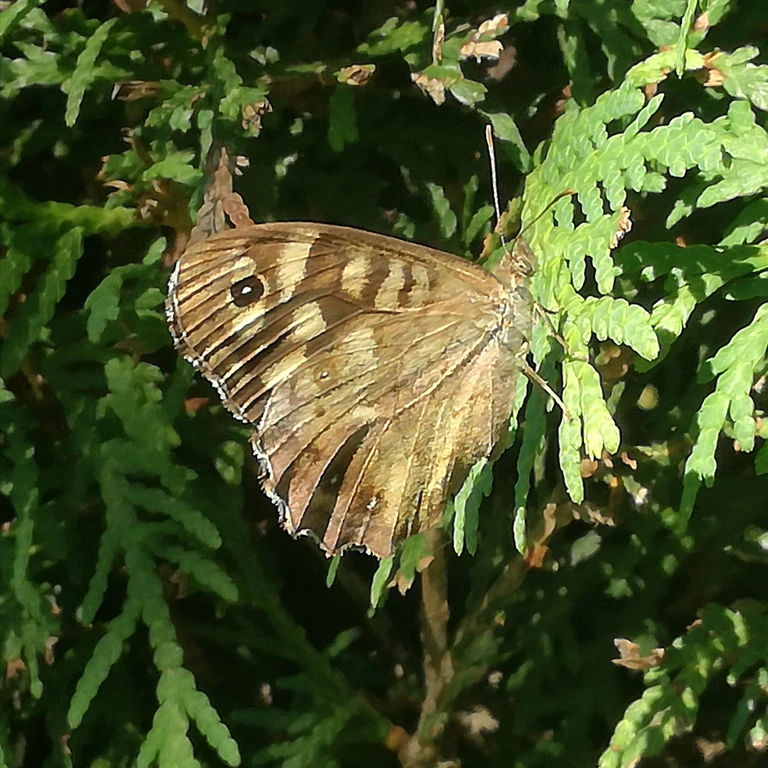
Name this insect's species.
Pararge aegeria
